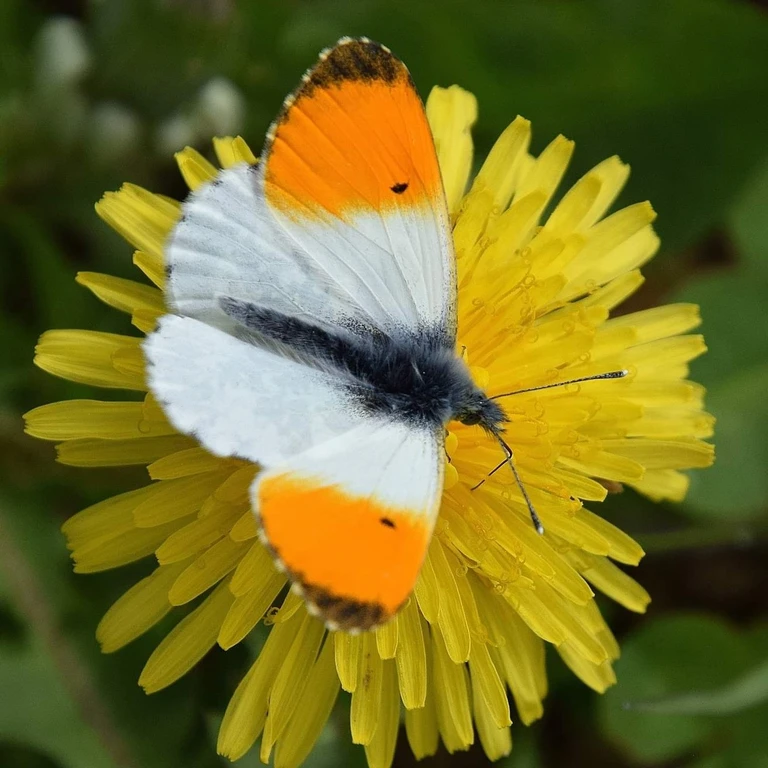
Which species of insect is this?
Anthocharis cardamines
